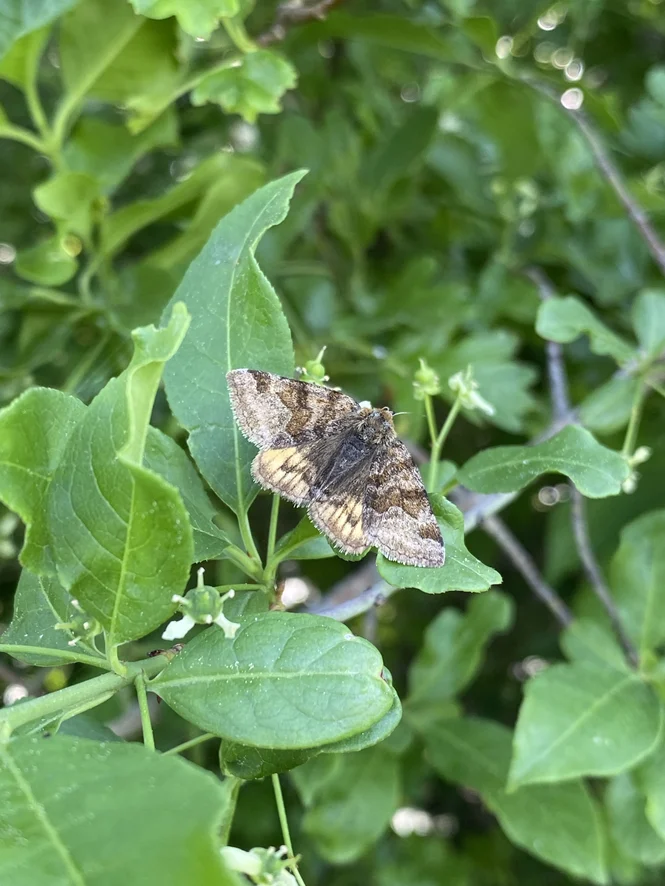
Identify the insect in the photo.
Euclidia glyphica
